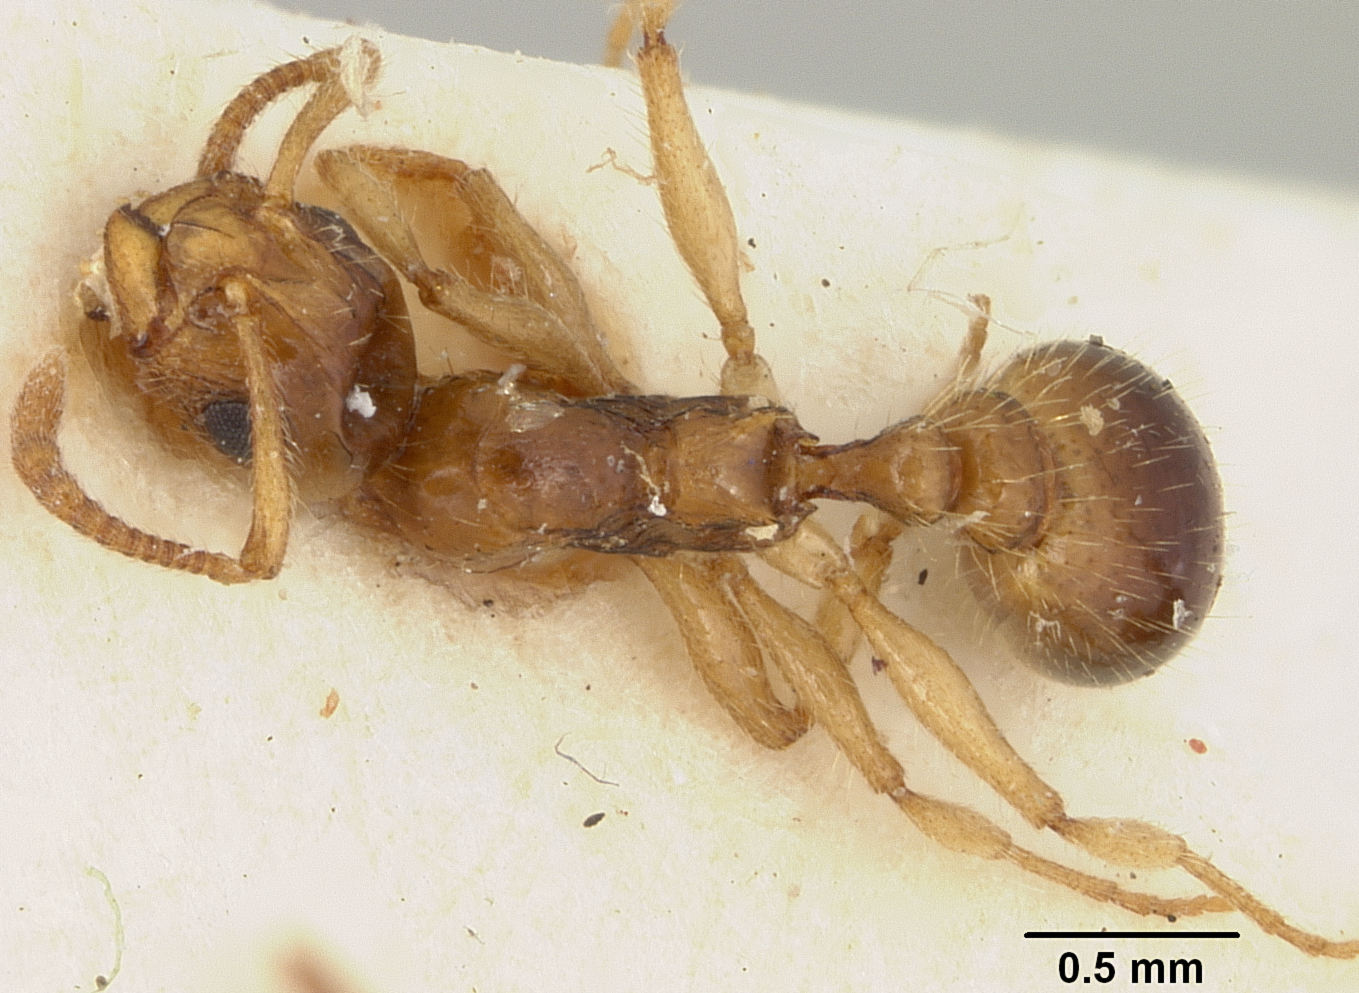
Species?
Chalepoxenus gribodoi
